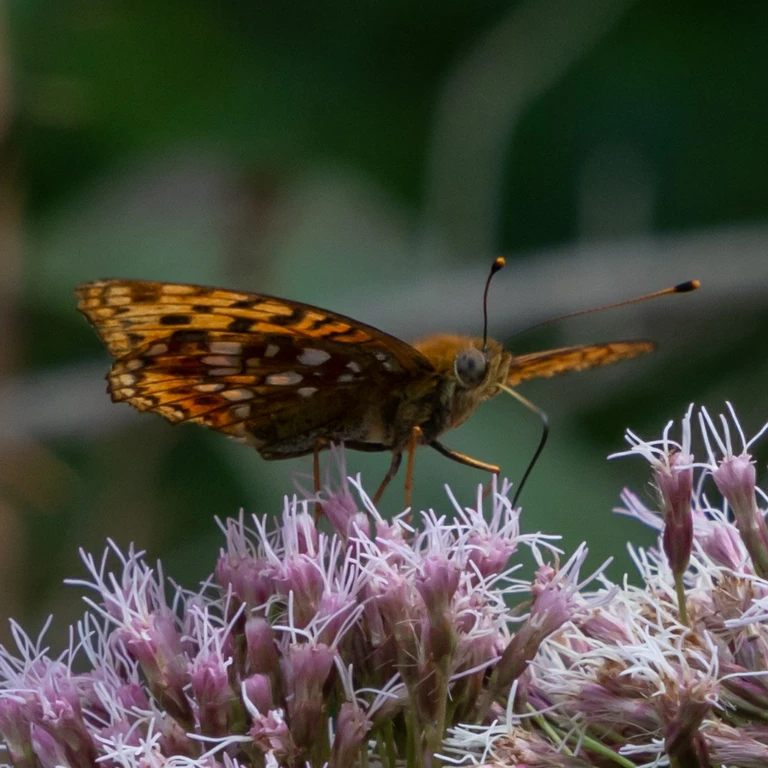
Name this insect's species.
Fabriciana adippe
